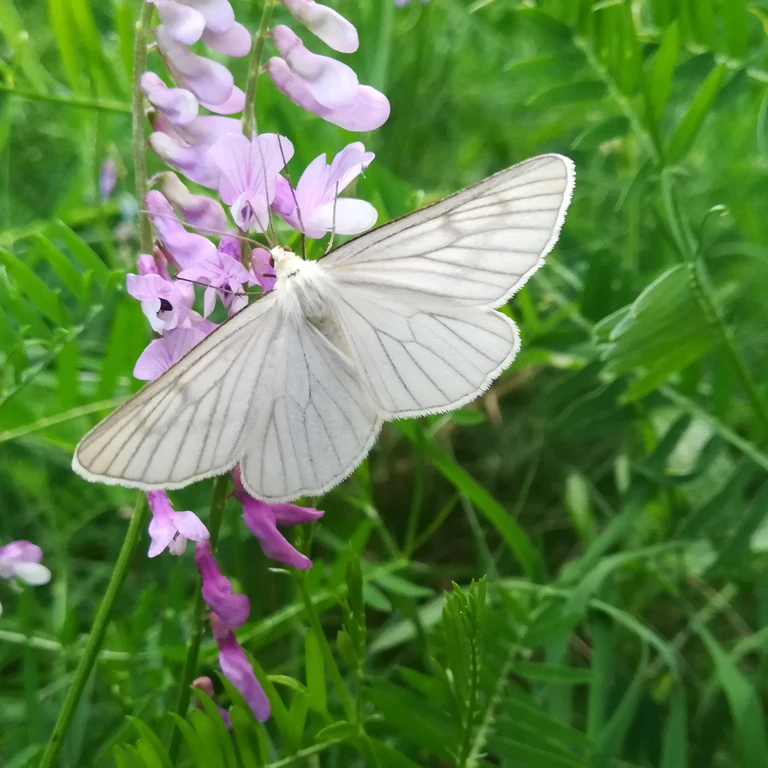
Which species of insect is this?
Siona lineata
